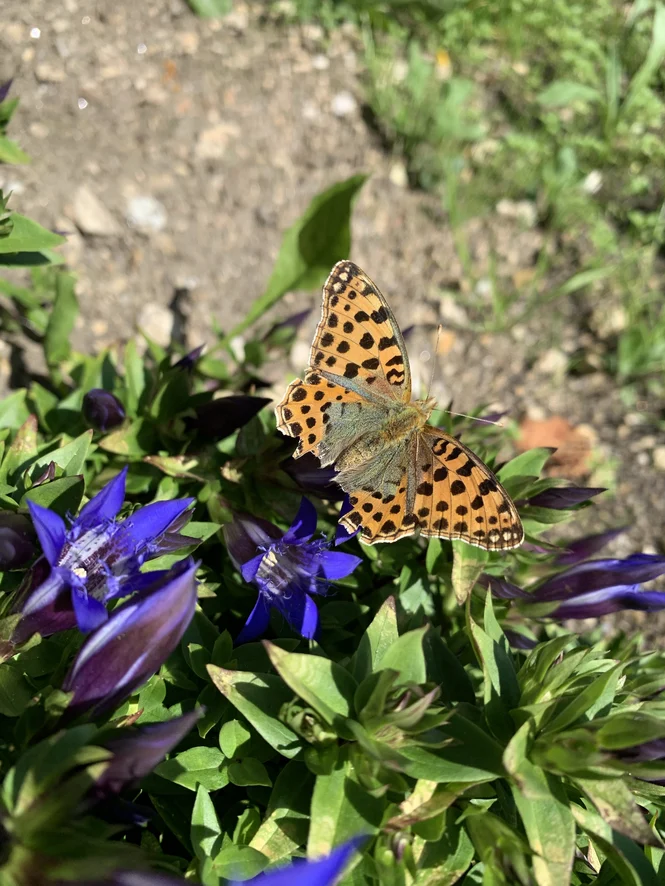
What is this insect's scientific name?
Issoria lathonia
